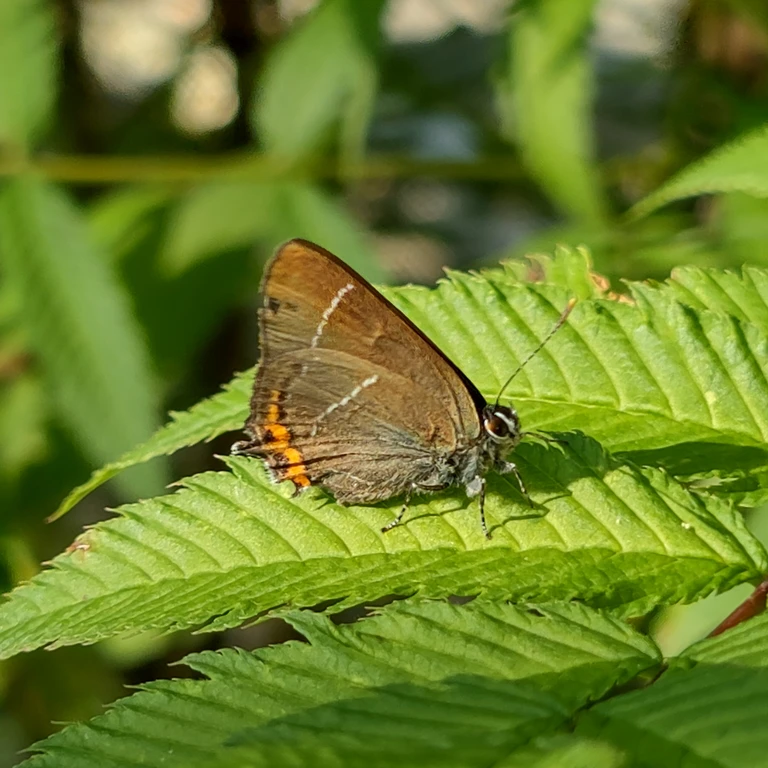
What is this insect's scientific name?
Satyrium w-album
